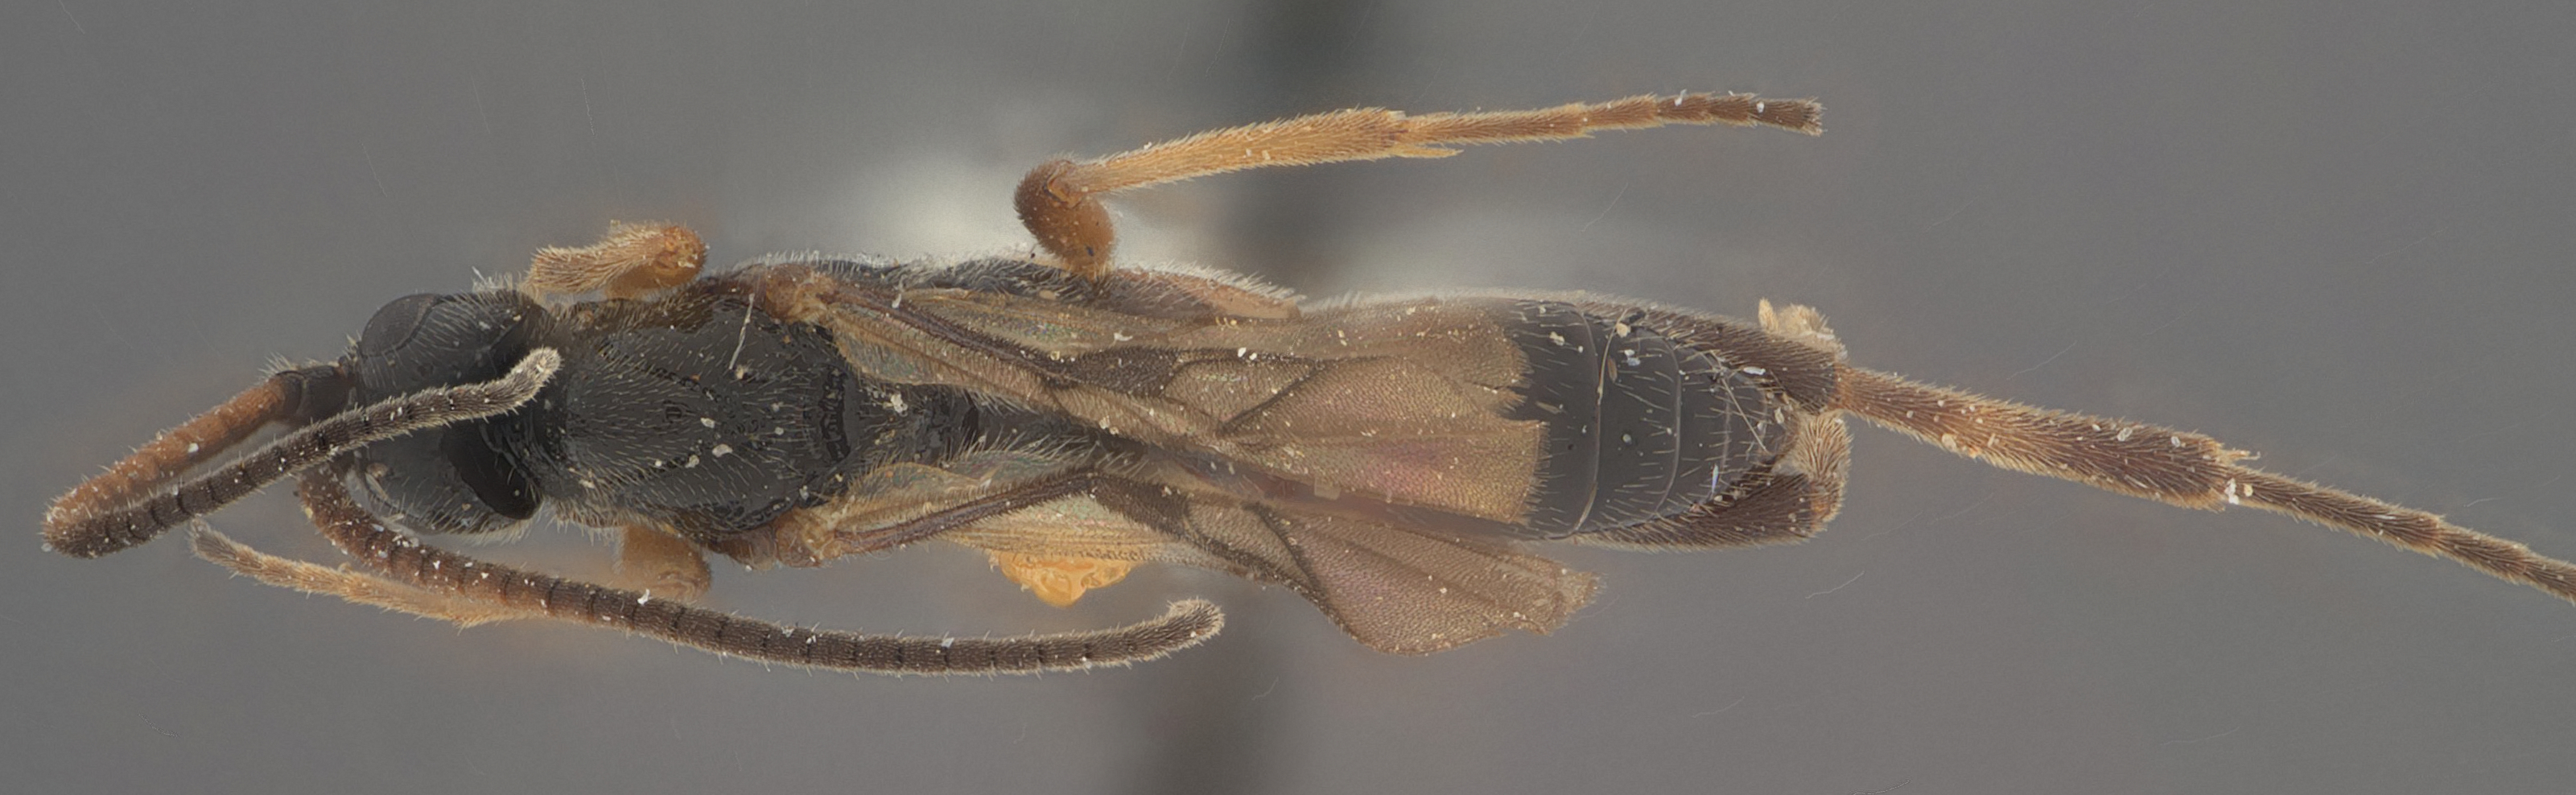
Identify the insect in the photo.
Orgilus fulgens
